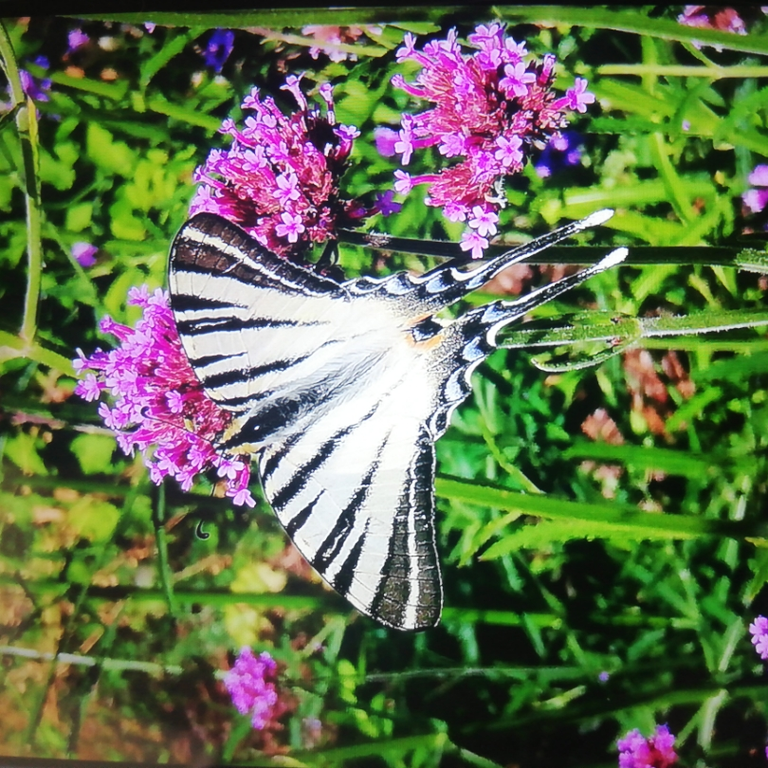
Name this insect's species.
Iphiclides podalirius
